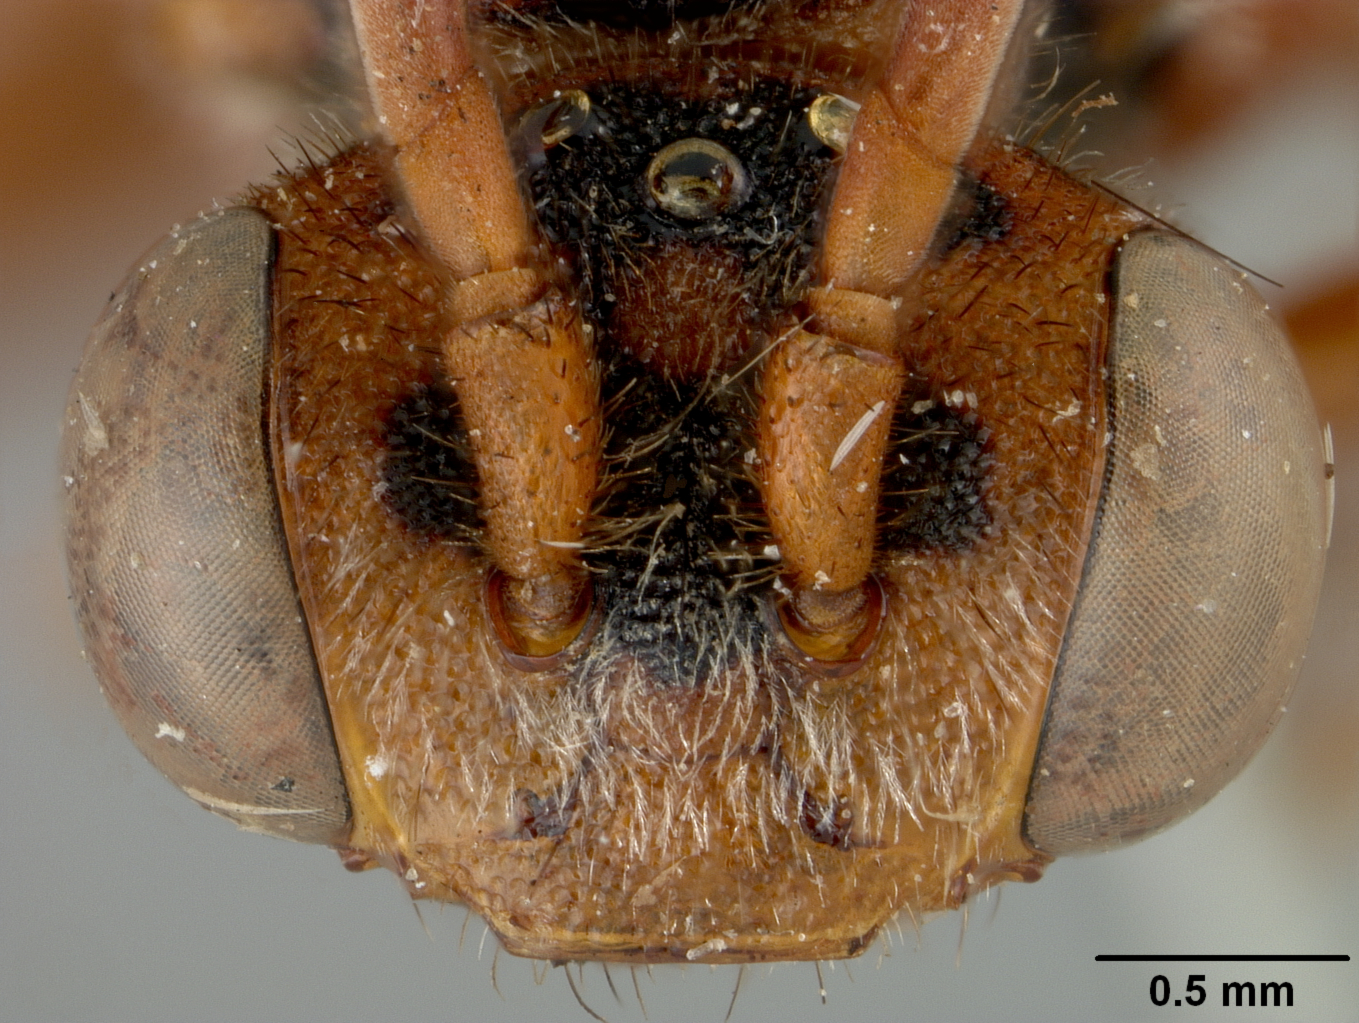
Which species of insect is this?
Nomada latifrons
